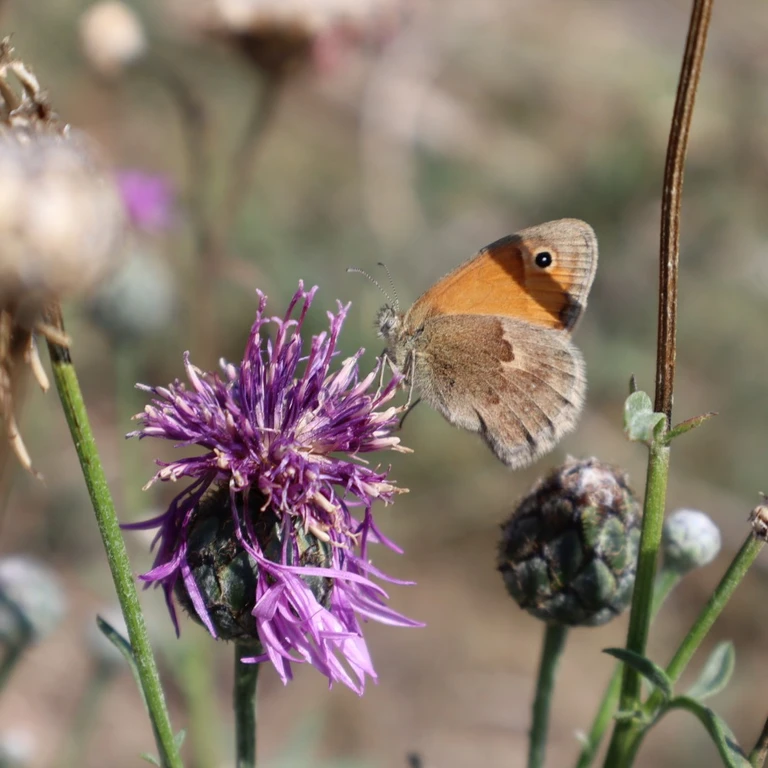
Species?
Coenonympha pamphilus
